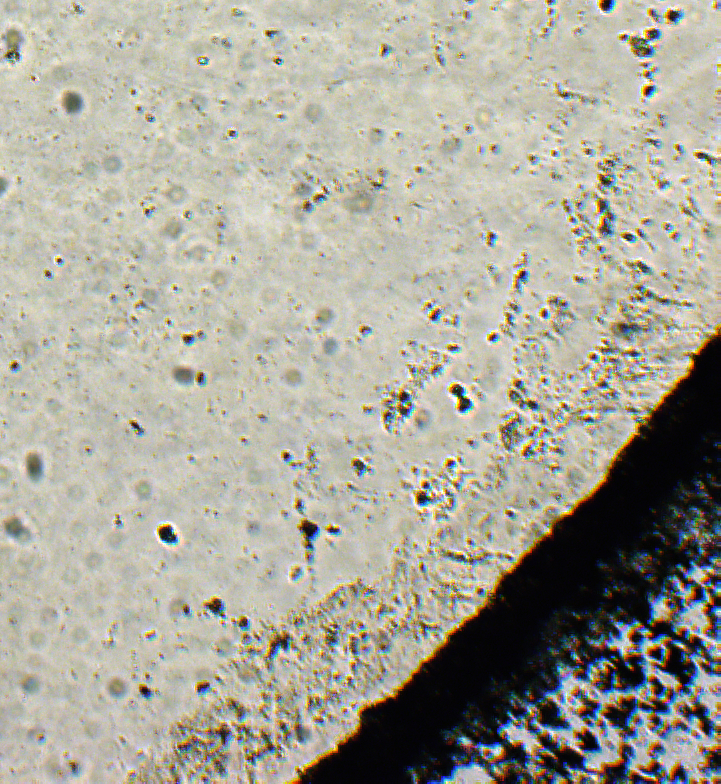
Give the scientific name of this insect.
Tetrastichus satpurensis
